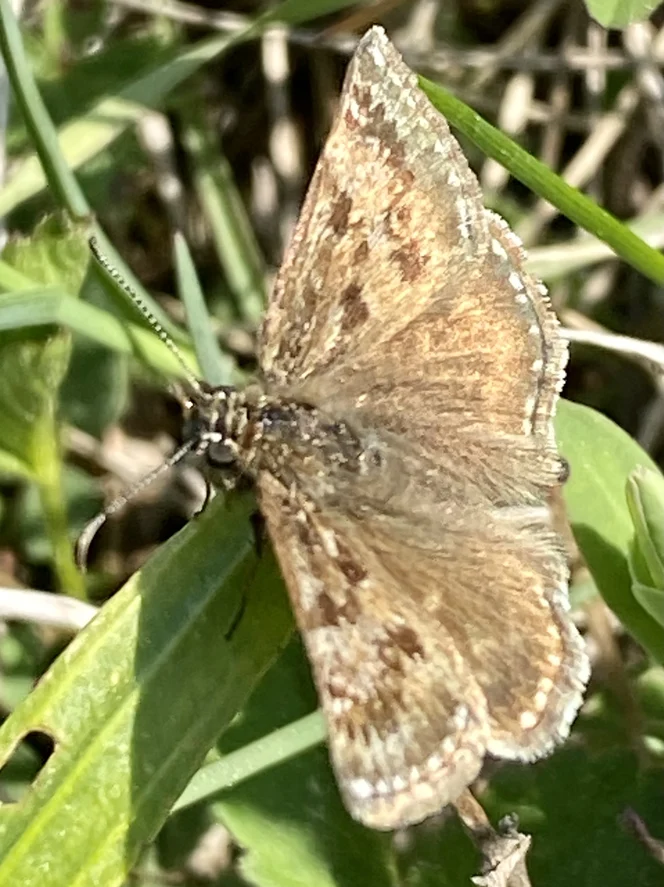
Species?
Erynnis tages
